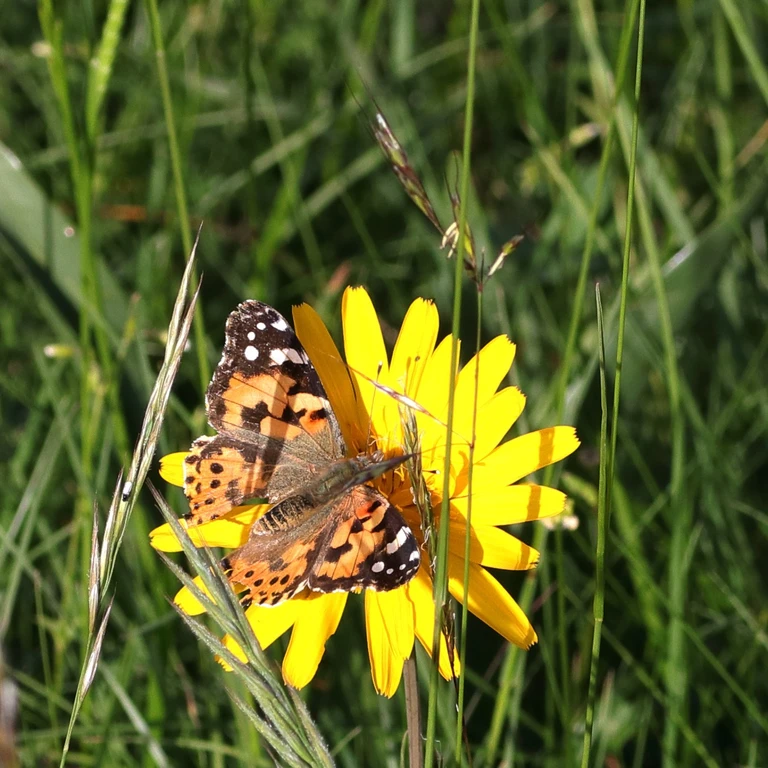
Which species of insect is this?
Vanessa cardui
